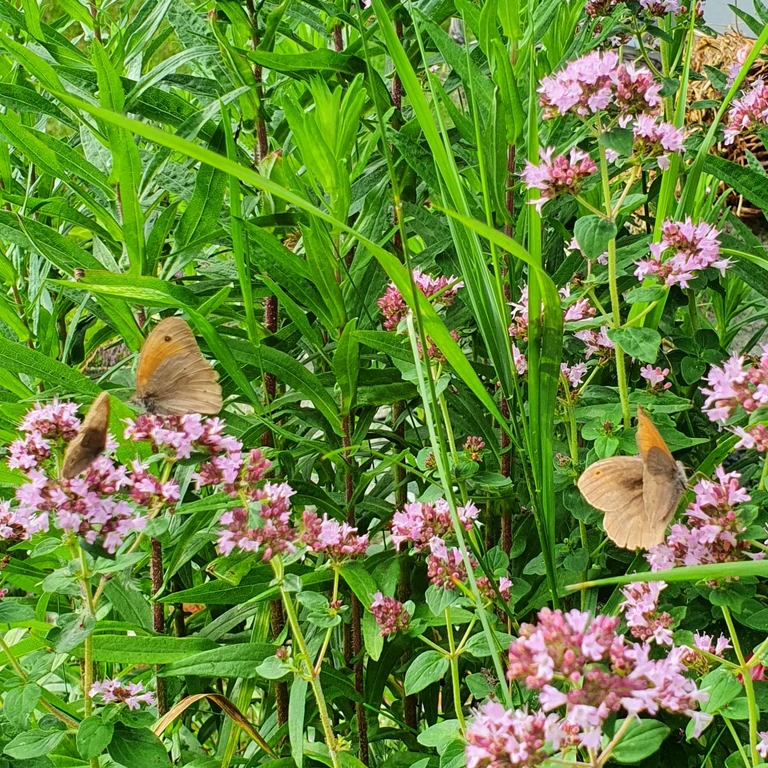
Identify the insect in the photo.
Maniola jurtina
